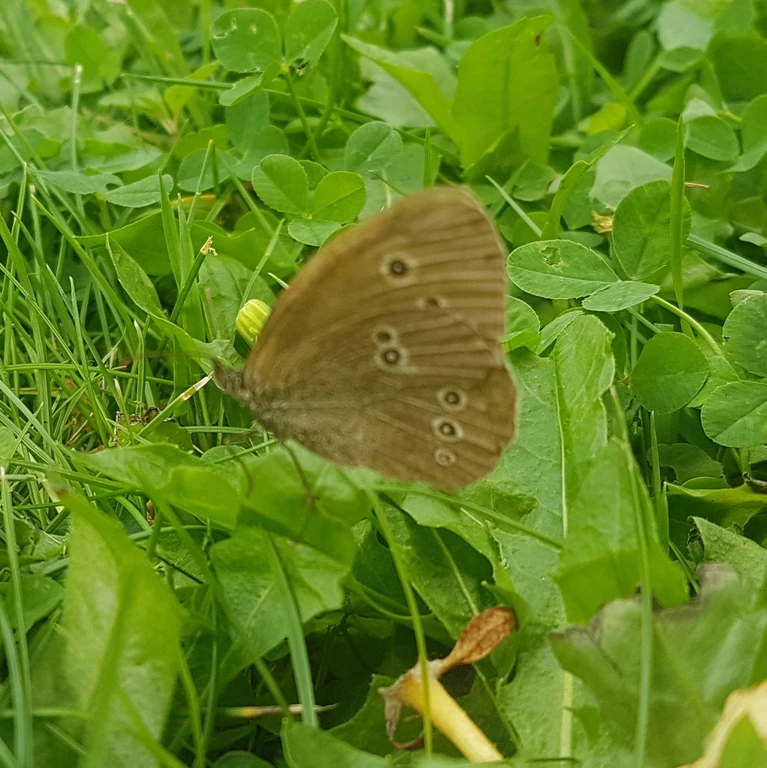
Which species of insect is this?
Aphantopus hyperantus
